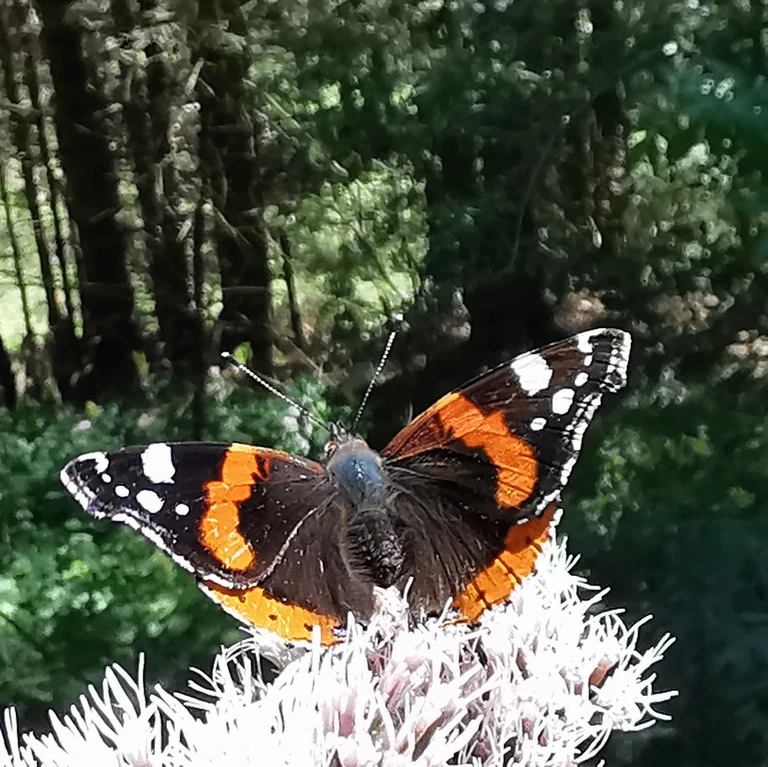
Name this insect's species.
Vanessa atalanta
